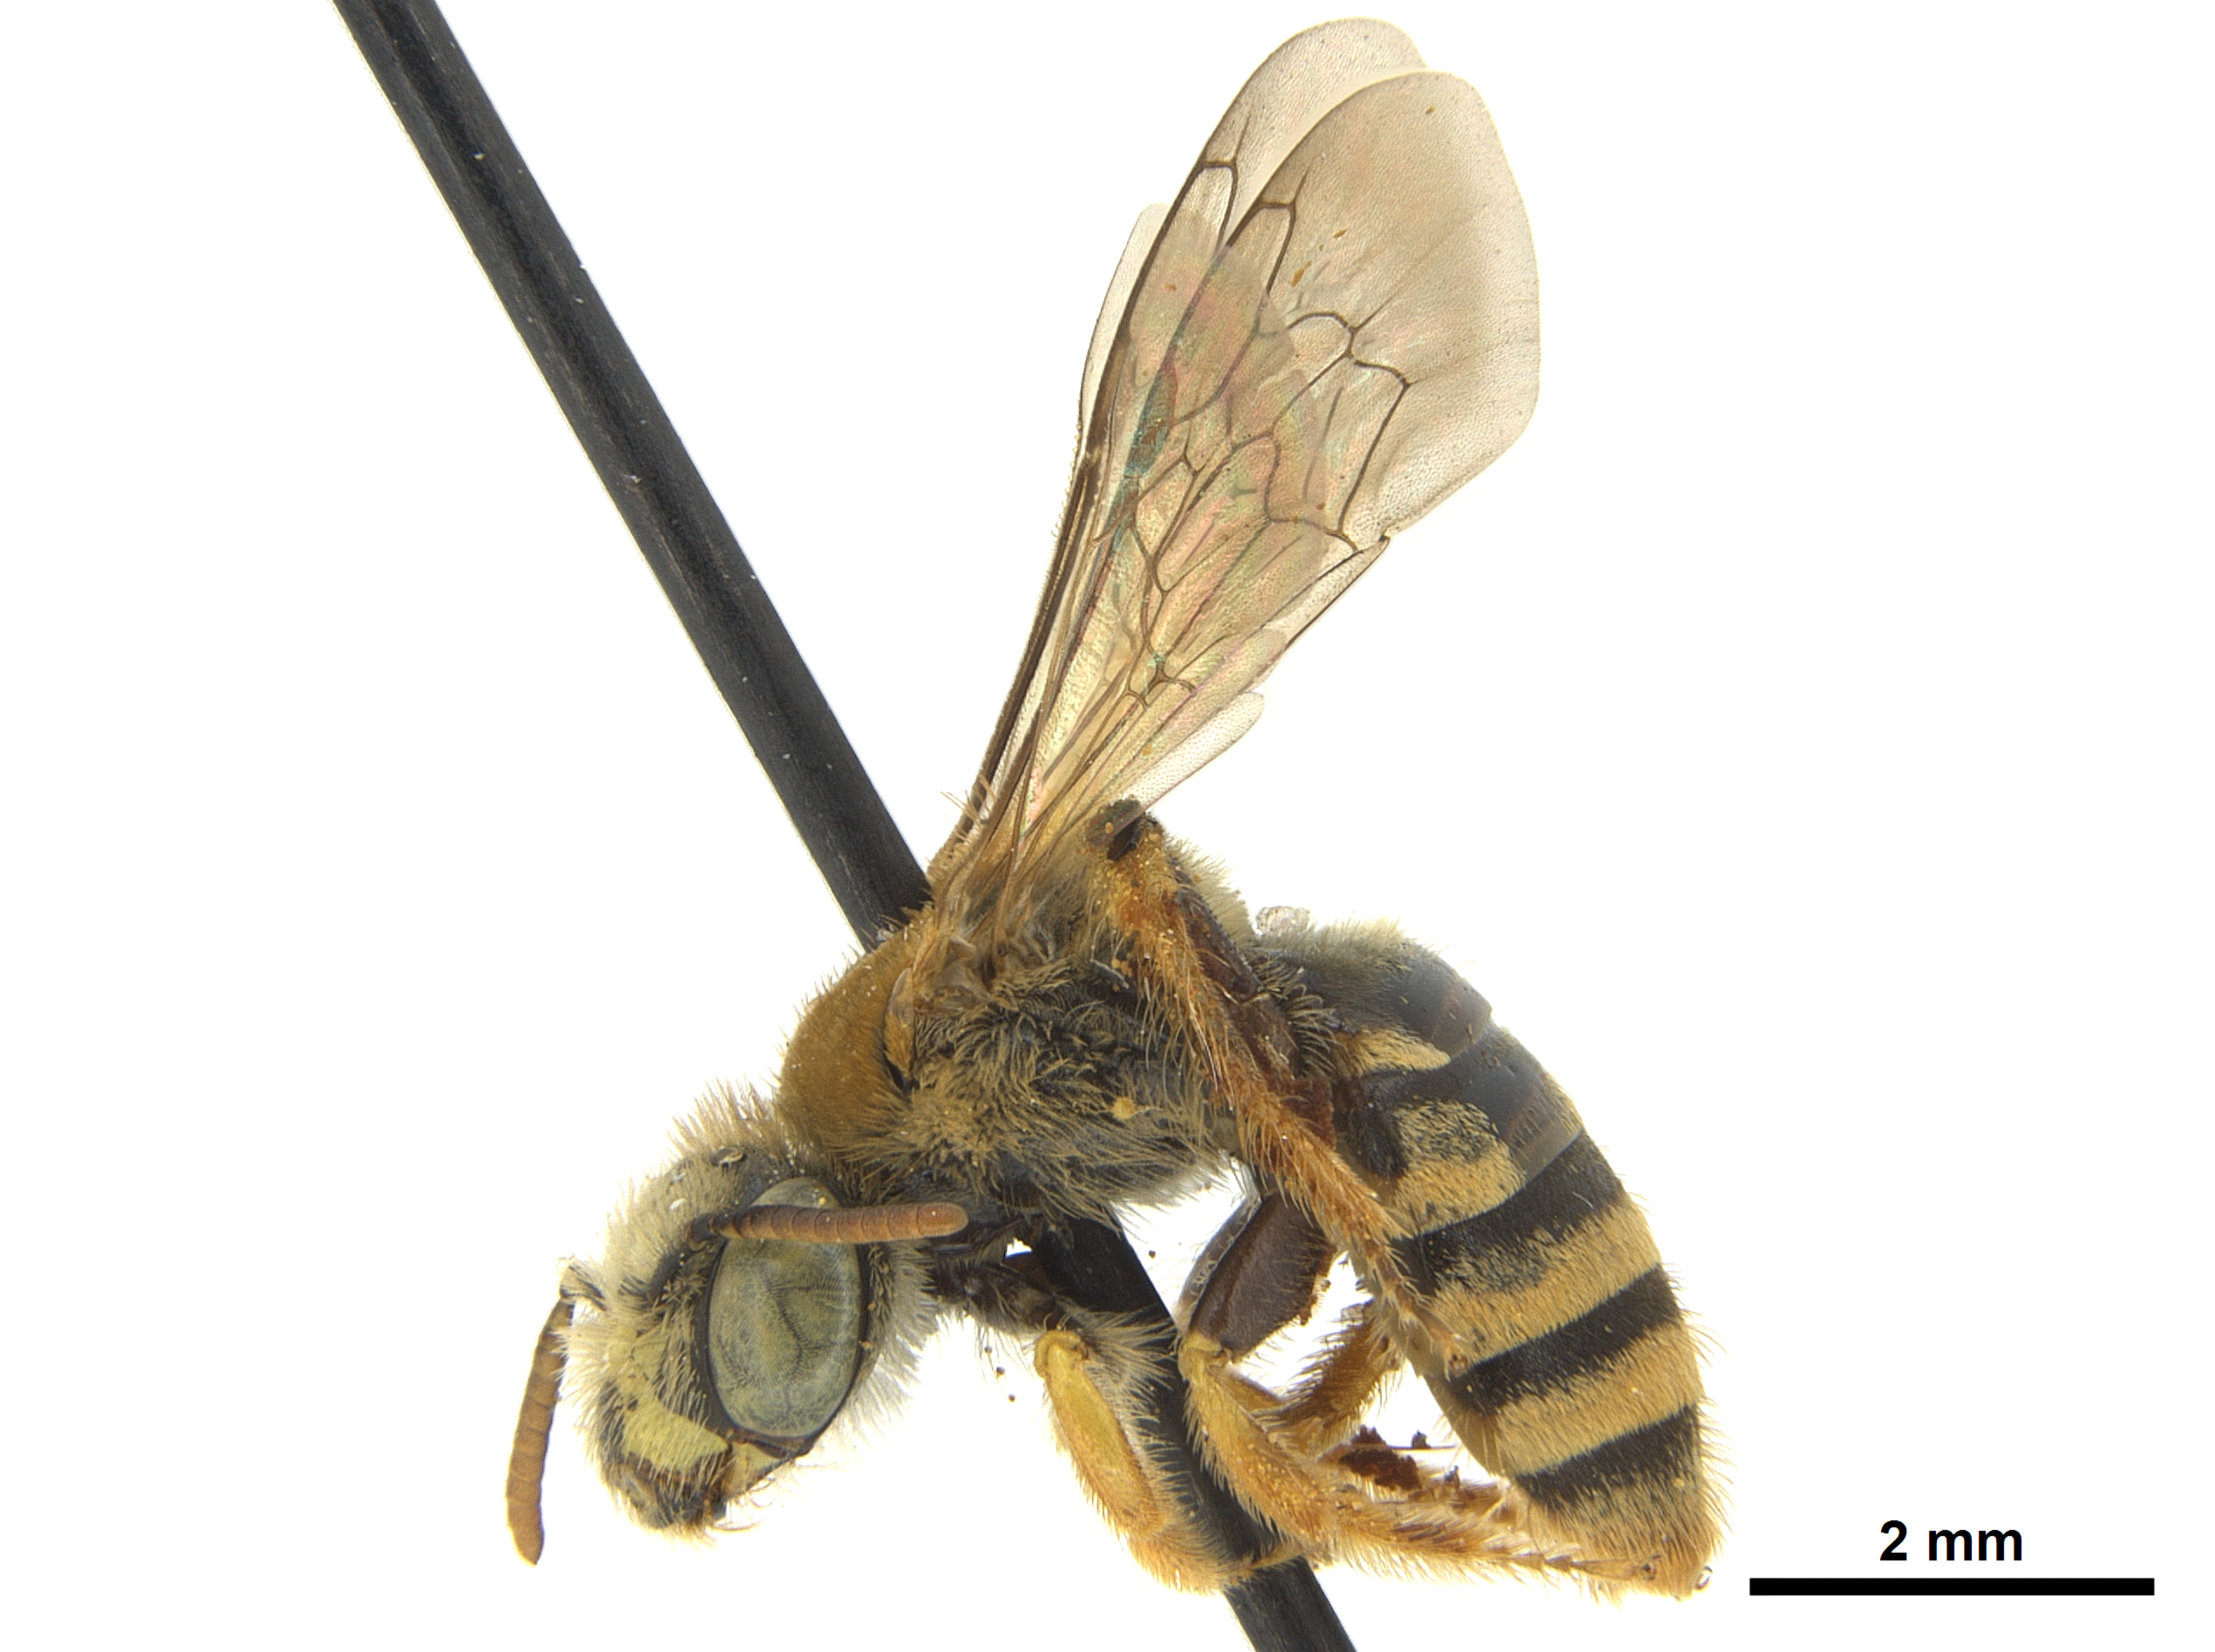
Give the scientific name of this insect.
Acamptopoeum columbiense
